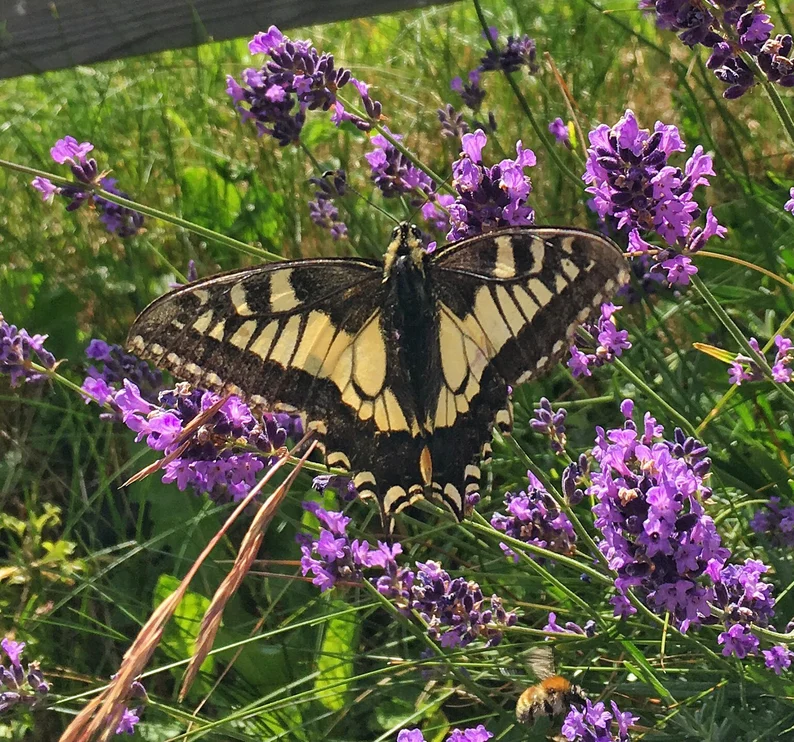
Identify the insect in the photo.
Papilio machaon
